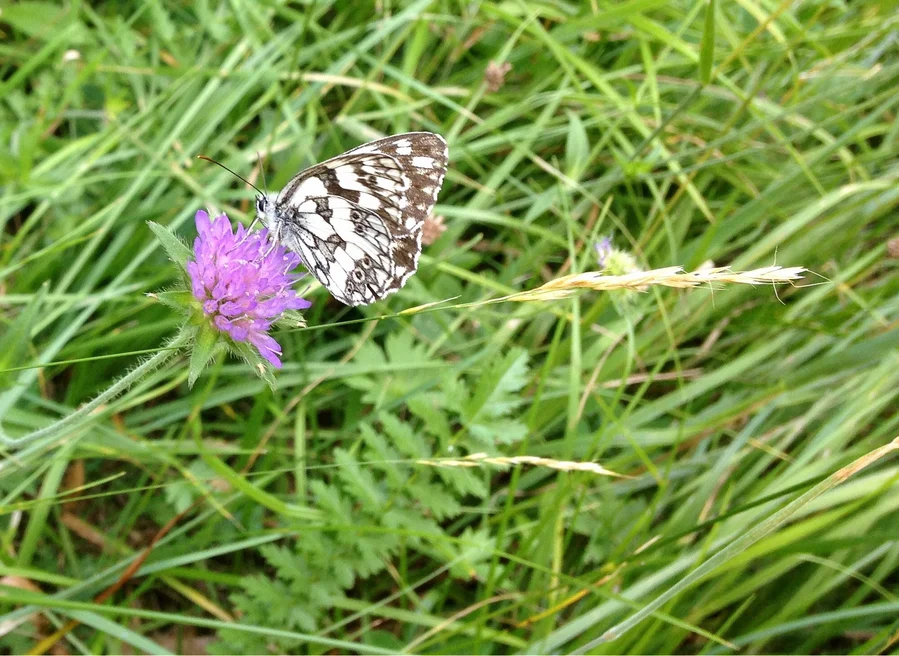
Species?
Melanargia galathea
